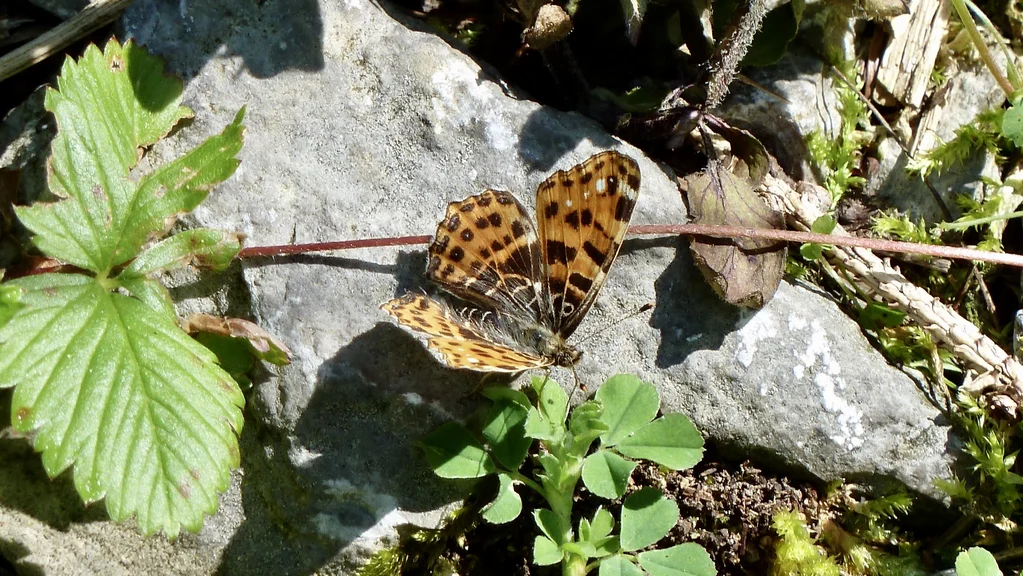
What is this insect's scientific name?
Araschnia levana
